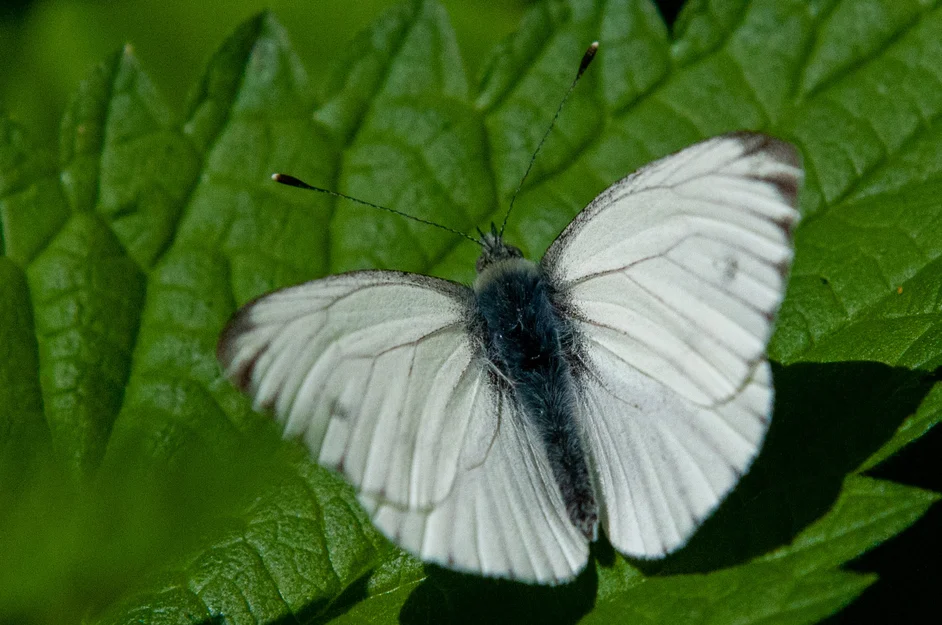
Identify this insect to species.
Pieris napi
